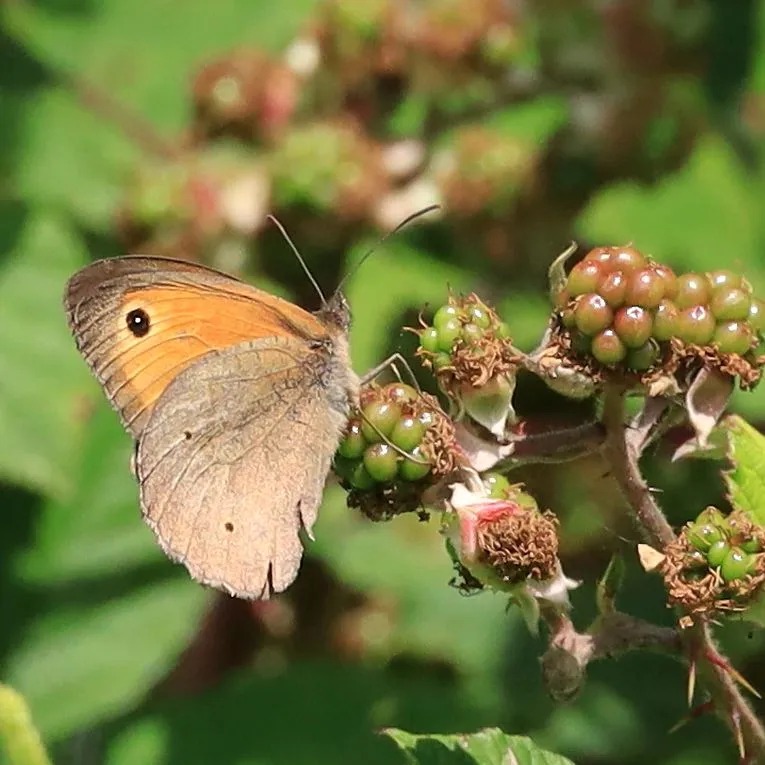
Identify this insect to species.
Maniola jurtina
